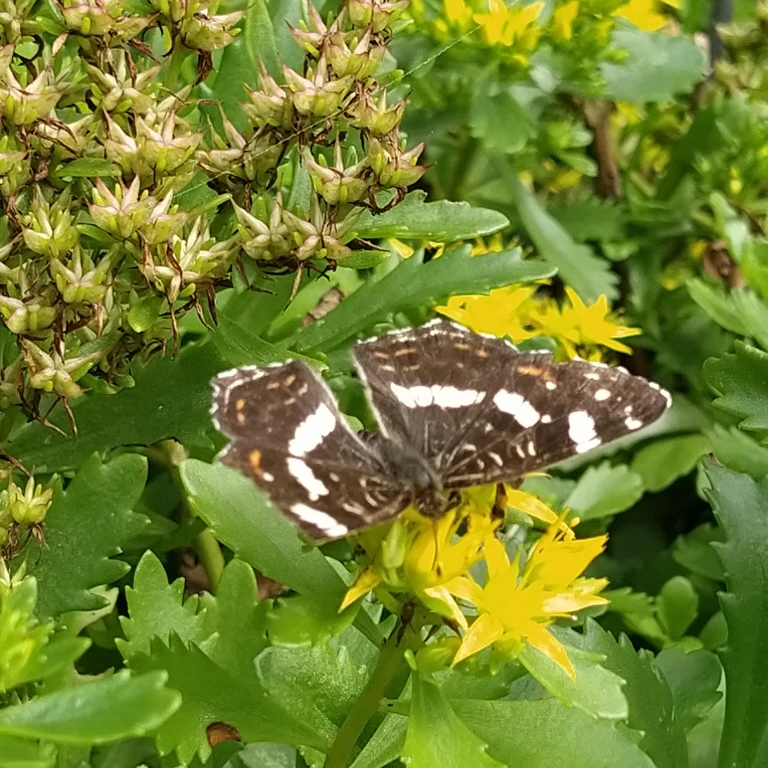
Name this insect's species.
Araschnia levana
